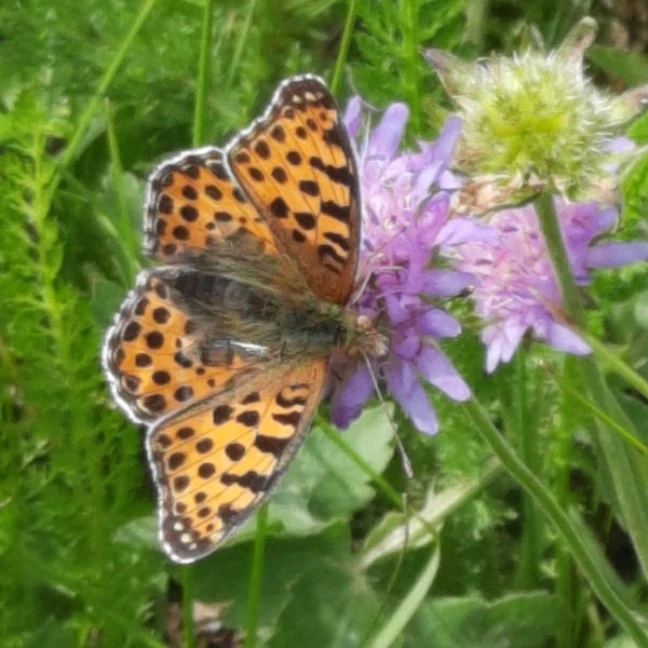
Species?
Issoria lathonia
